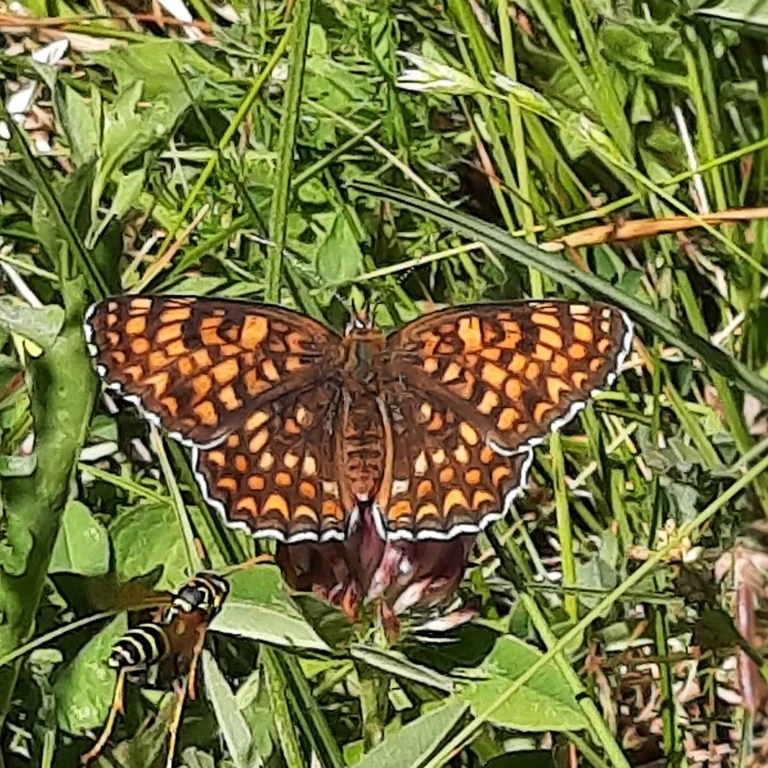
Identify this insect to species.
Melitaea phoebe
